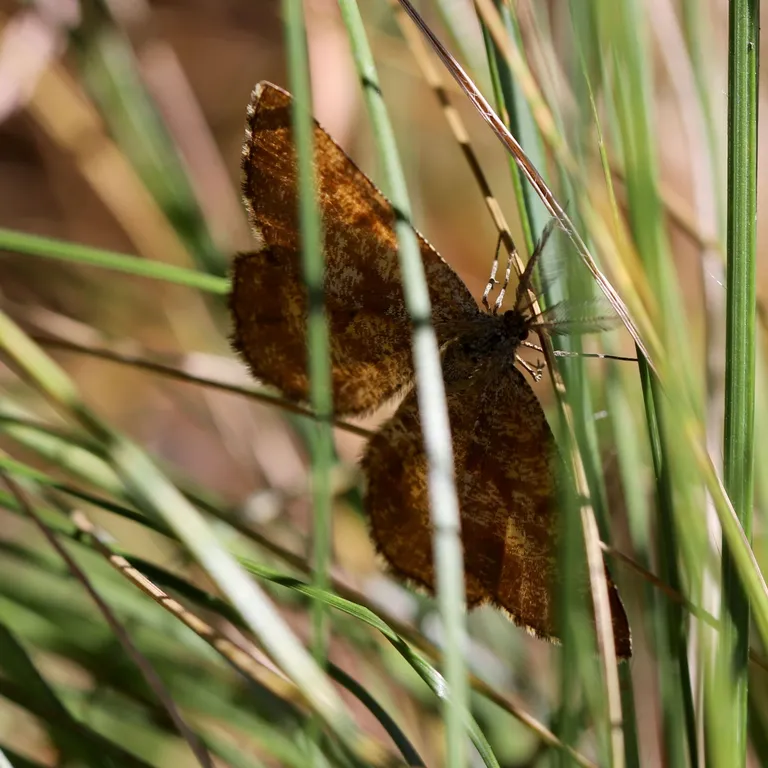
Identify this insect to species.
Ematurga atomaria
